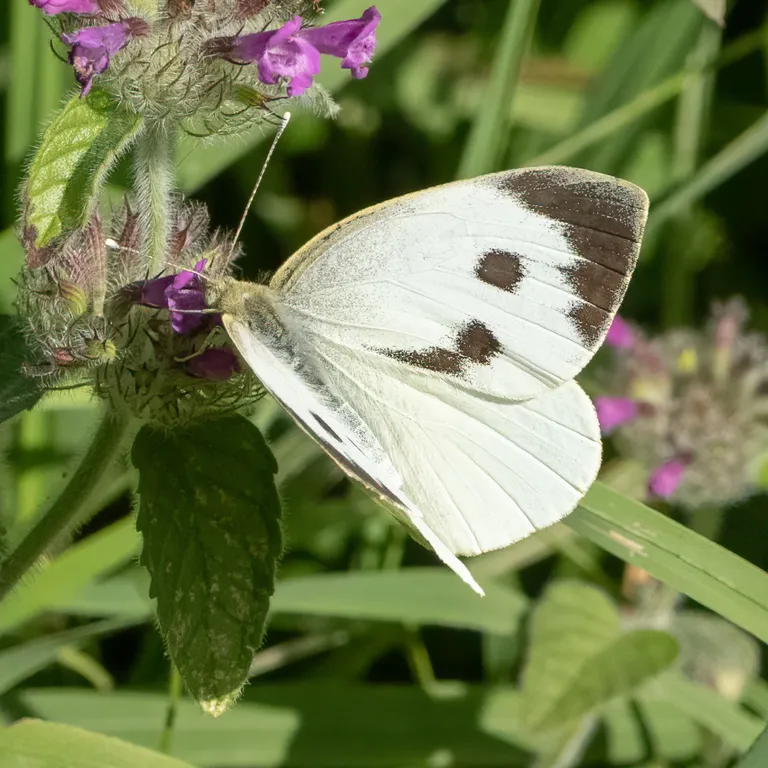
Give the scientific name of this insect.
Pieris brassicae
